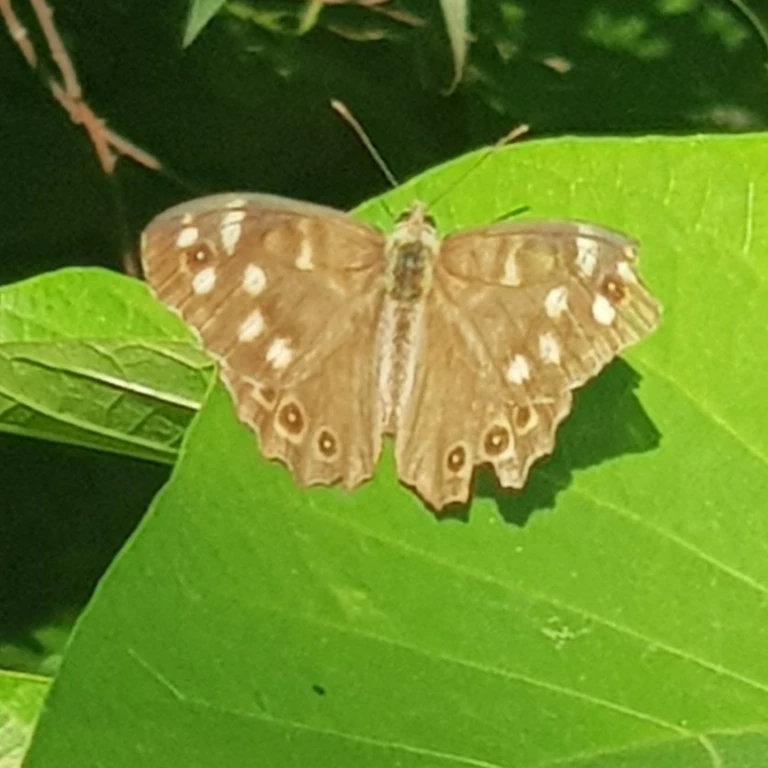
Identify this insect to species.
Pararge aegeria
